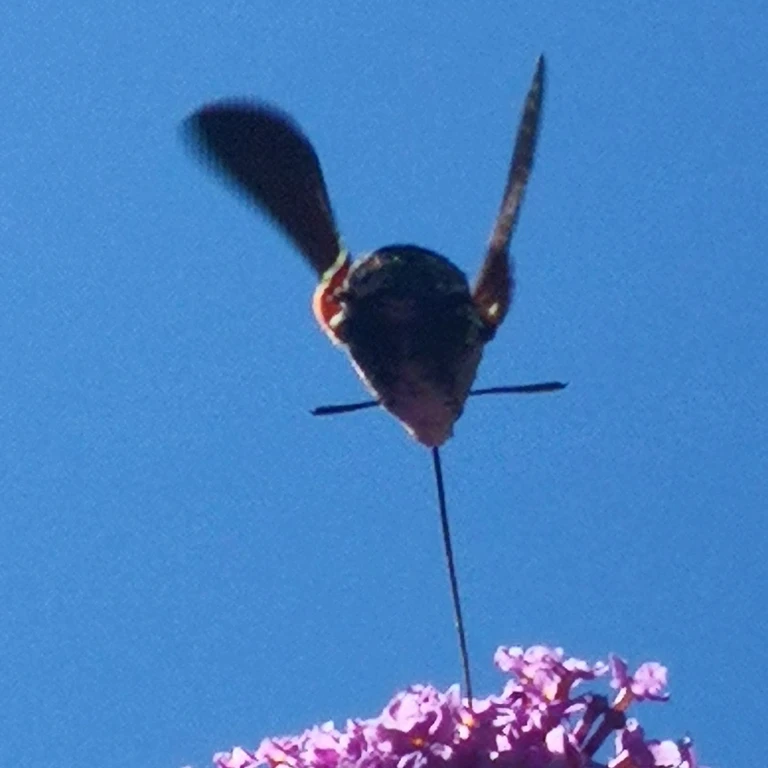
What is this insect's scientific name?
Macroglossum stellatarum
